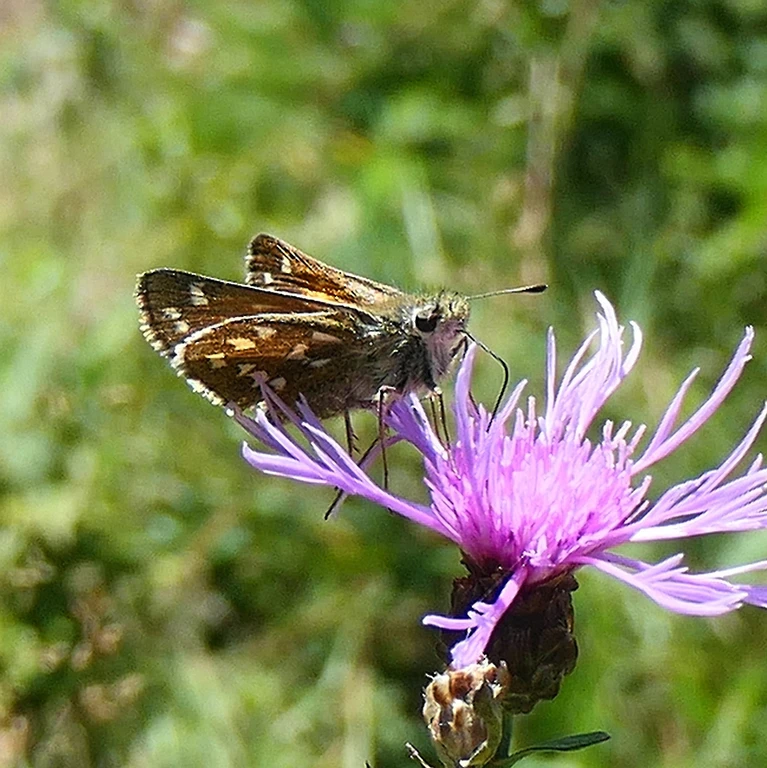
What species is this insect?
Hesperia comma
